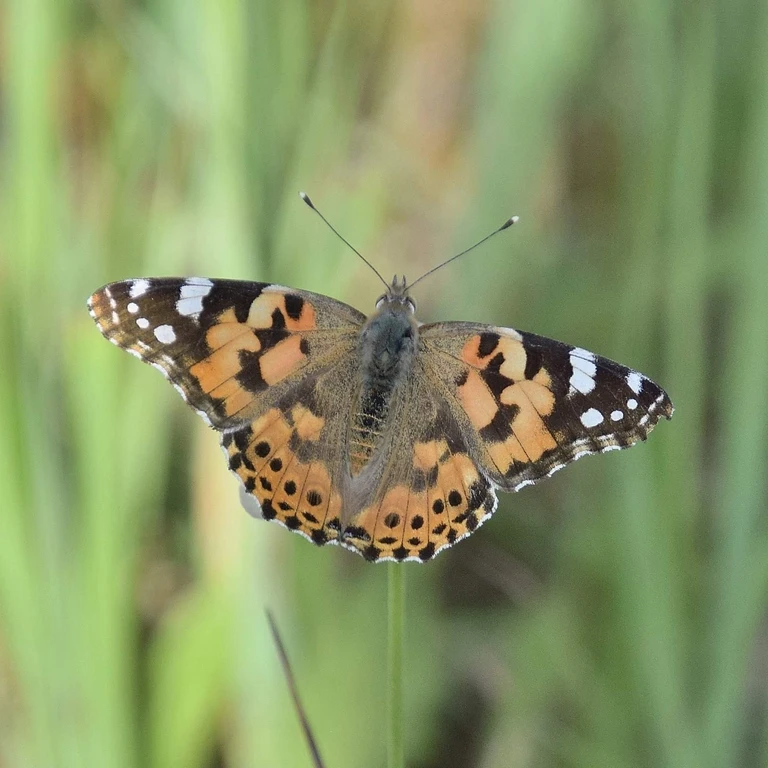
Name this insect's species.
Vanessa cardui
